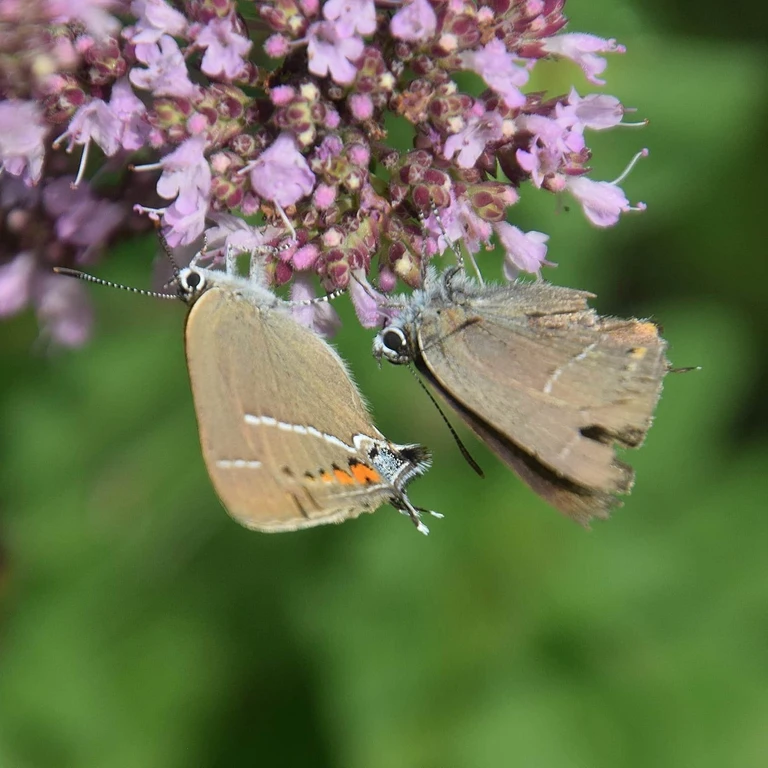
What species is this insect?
Satyrium spini (also Tuttiola spini)
